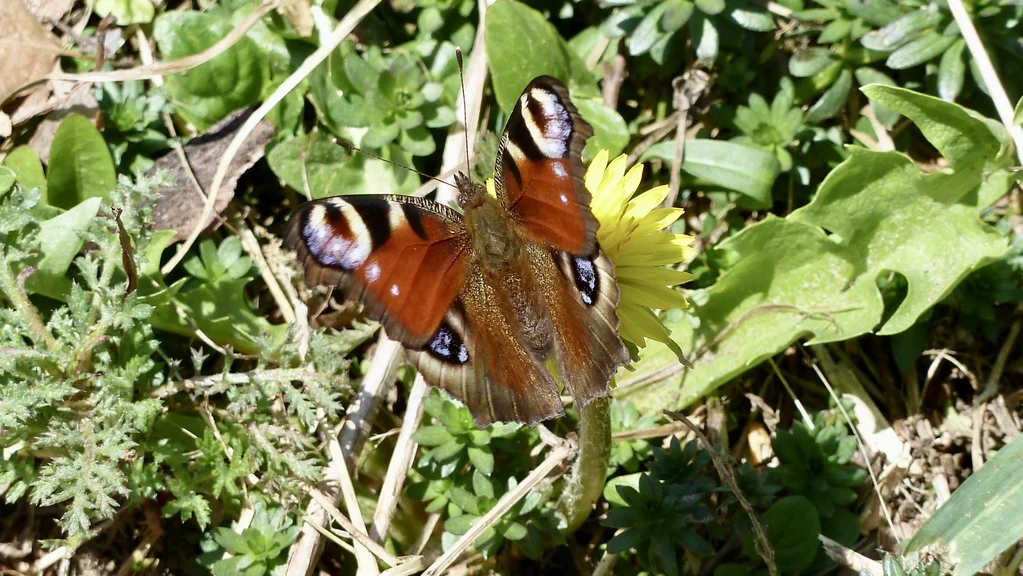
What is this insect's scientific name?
Aglais io
